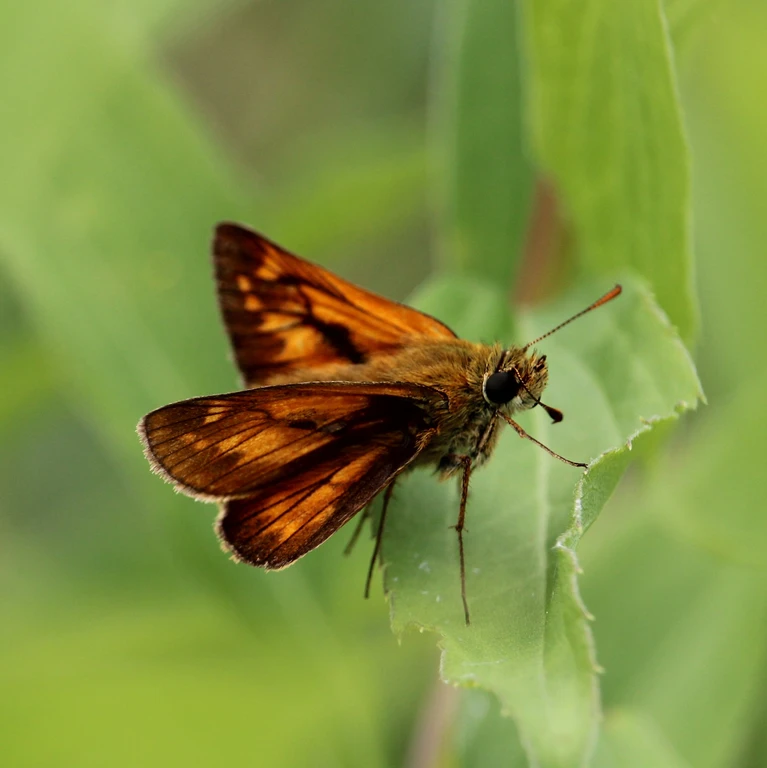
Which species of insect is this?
Ochlodes sylvanus (also Ochlodes venata)
